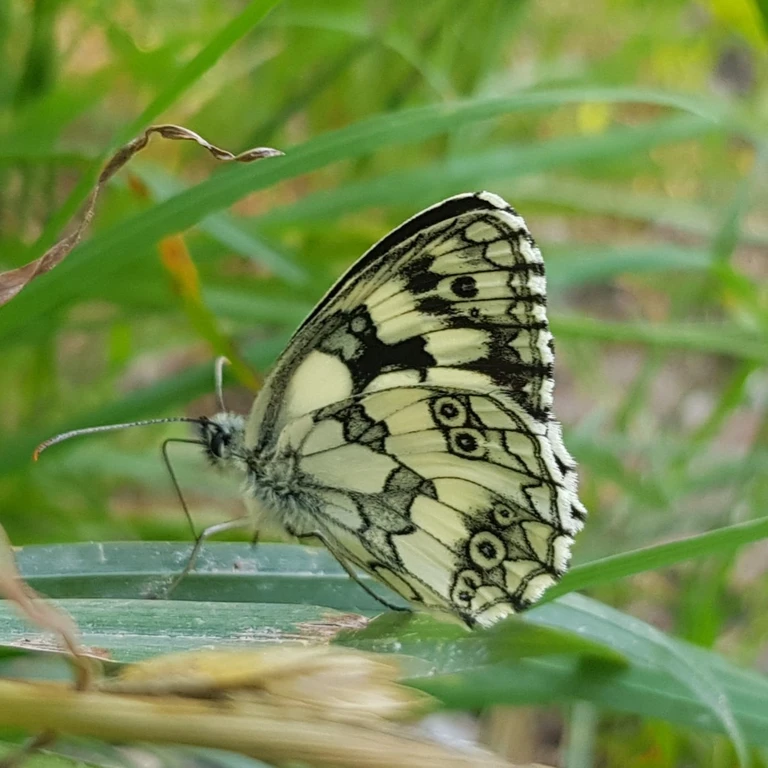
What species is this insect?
Melanargia galathea
